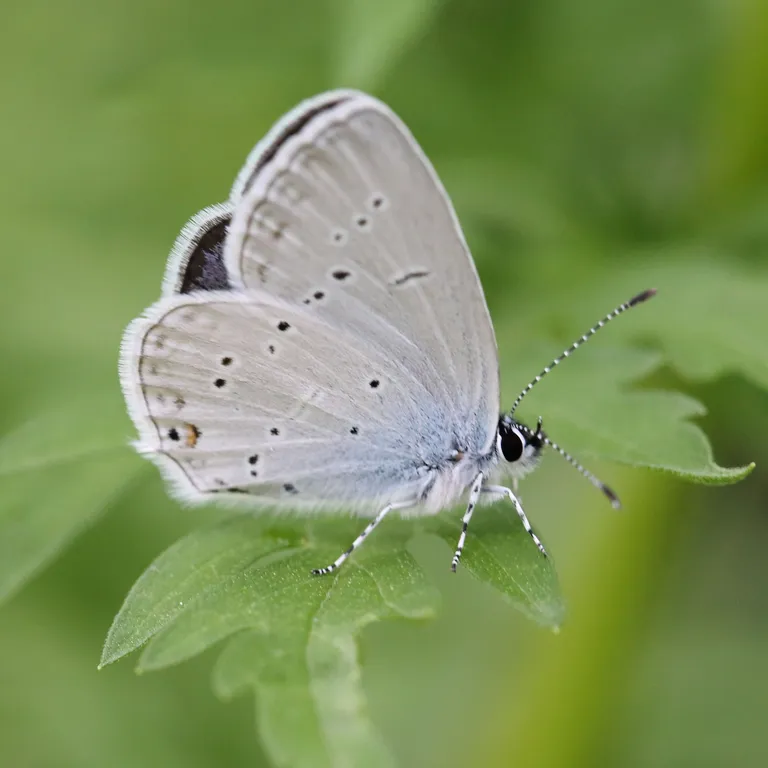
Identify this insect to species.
Cupido decolorata (also Elkalyce decolorata)
